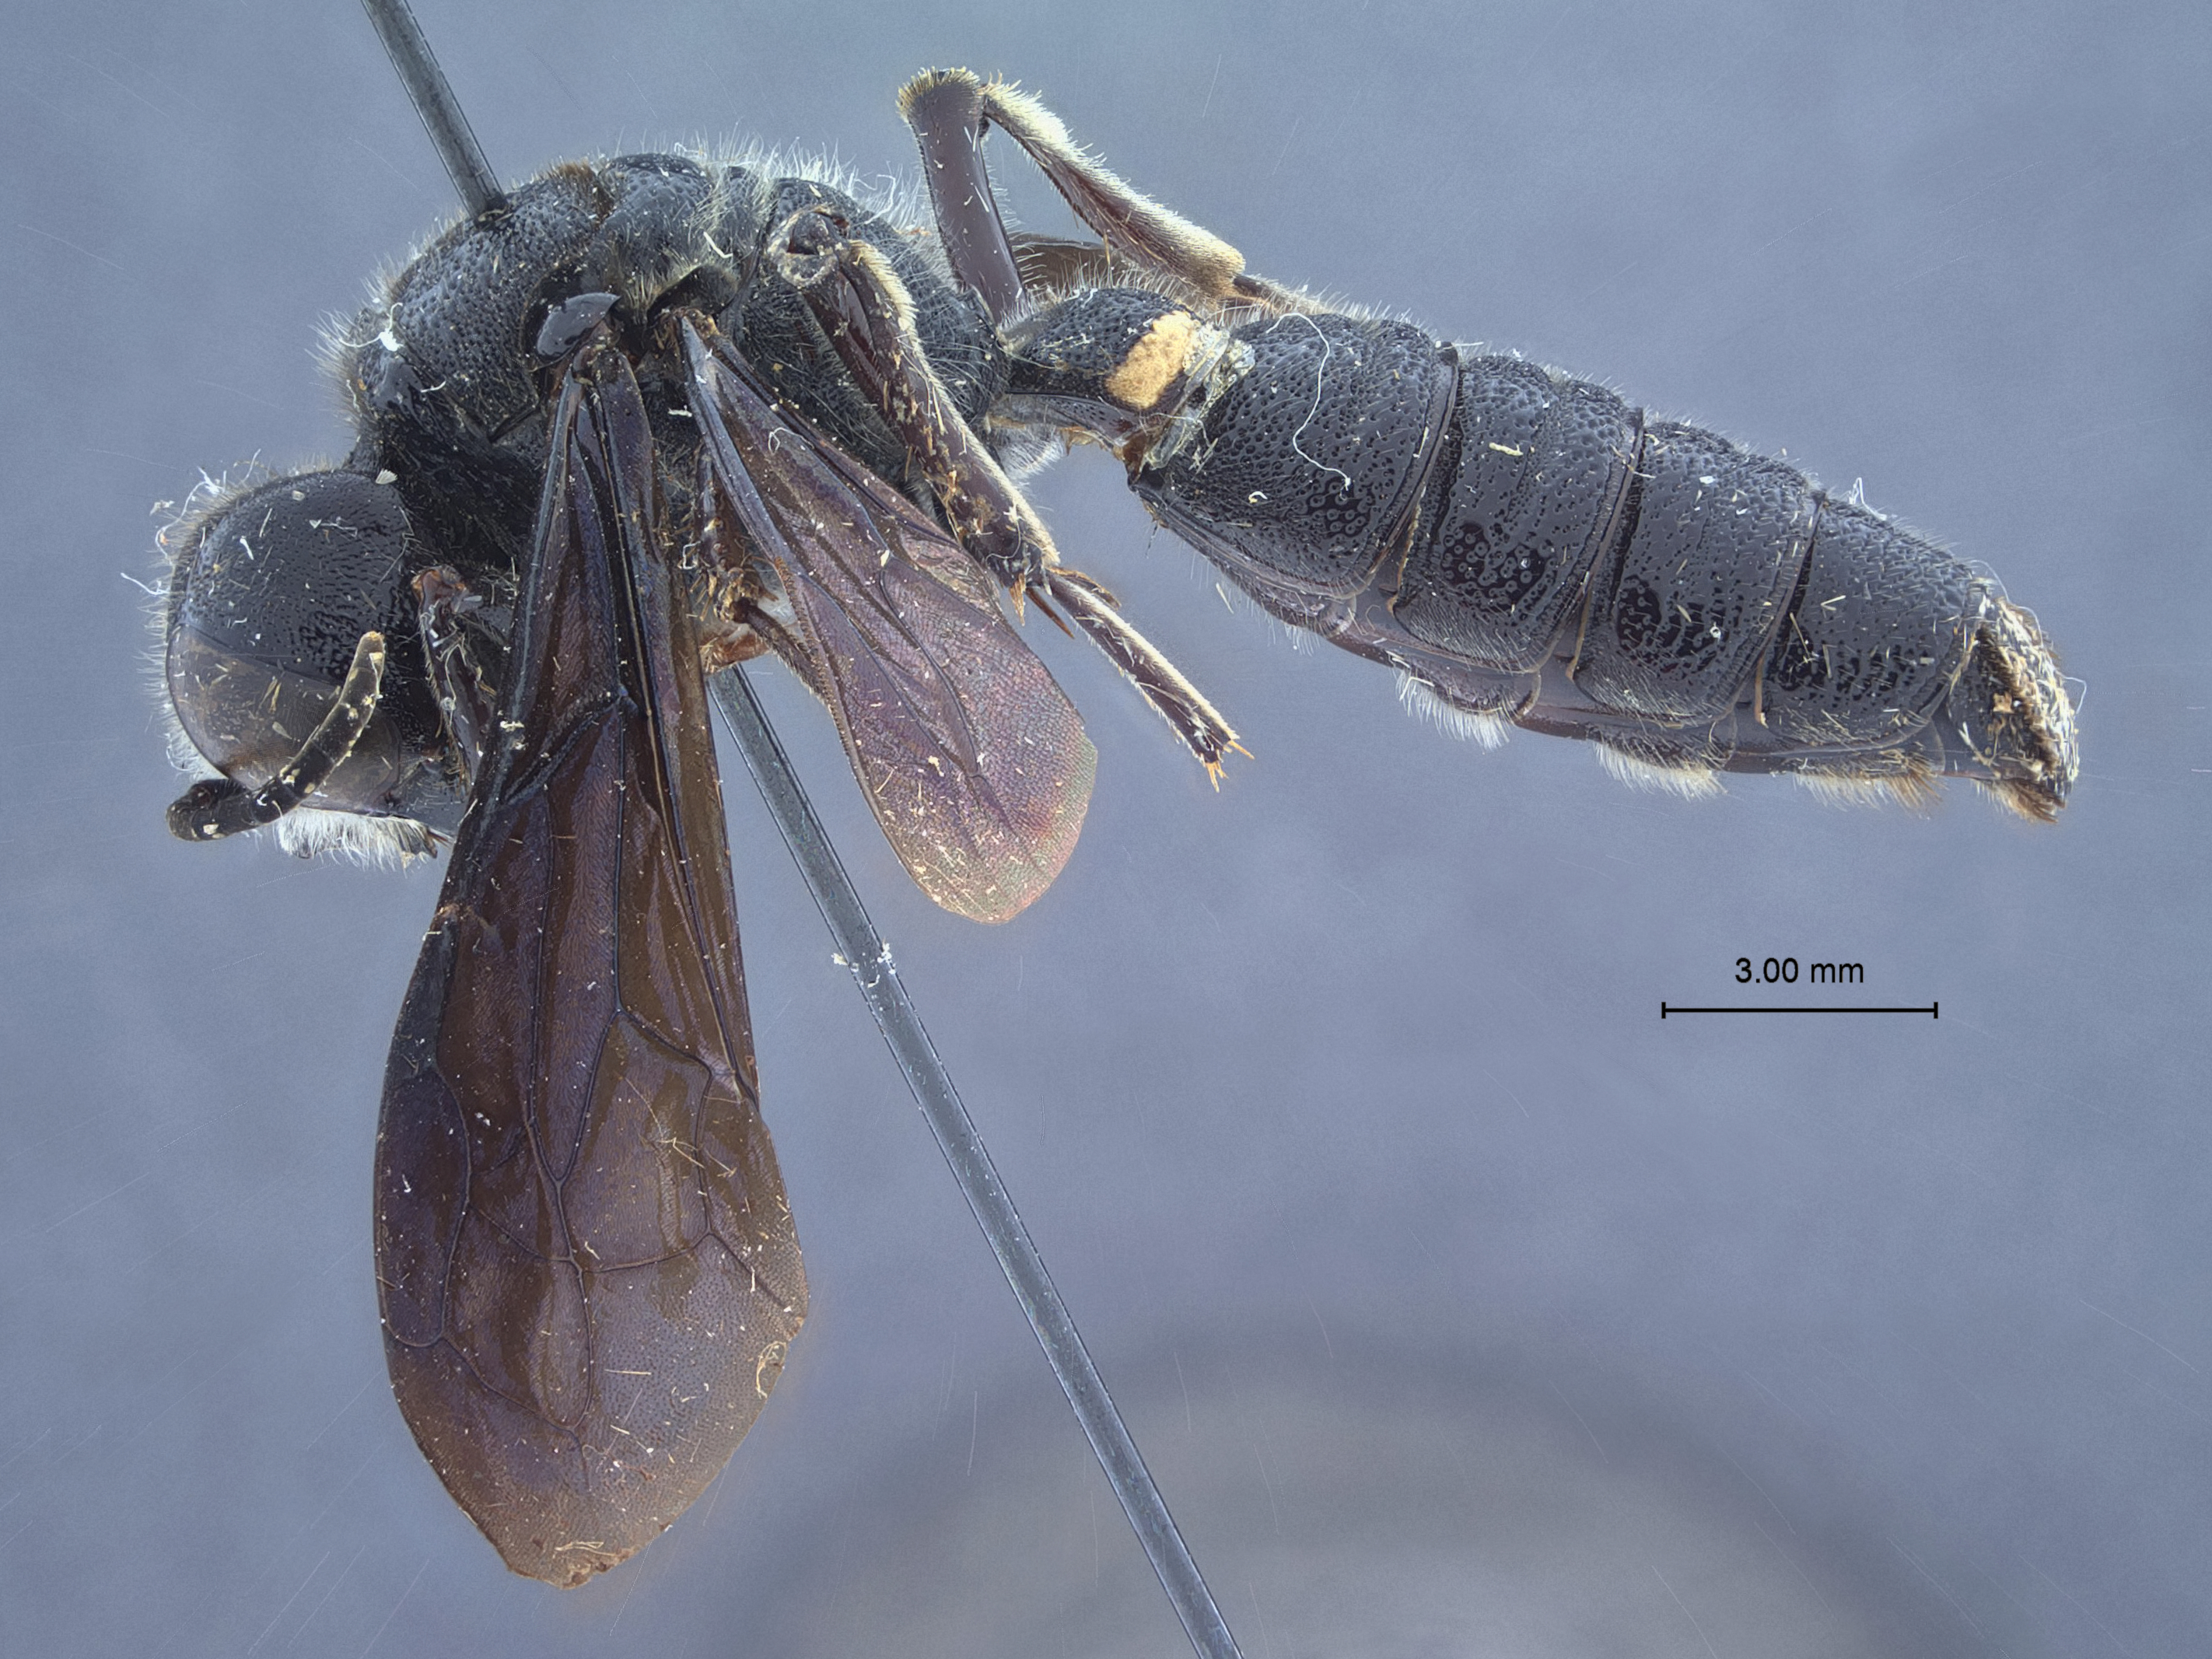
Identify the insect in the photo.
Eucerceris violaceipennis
